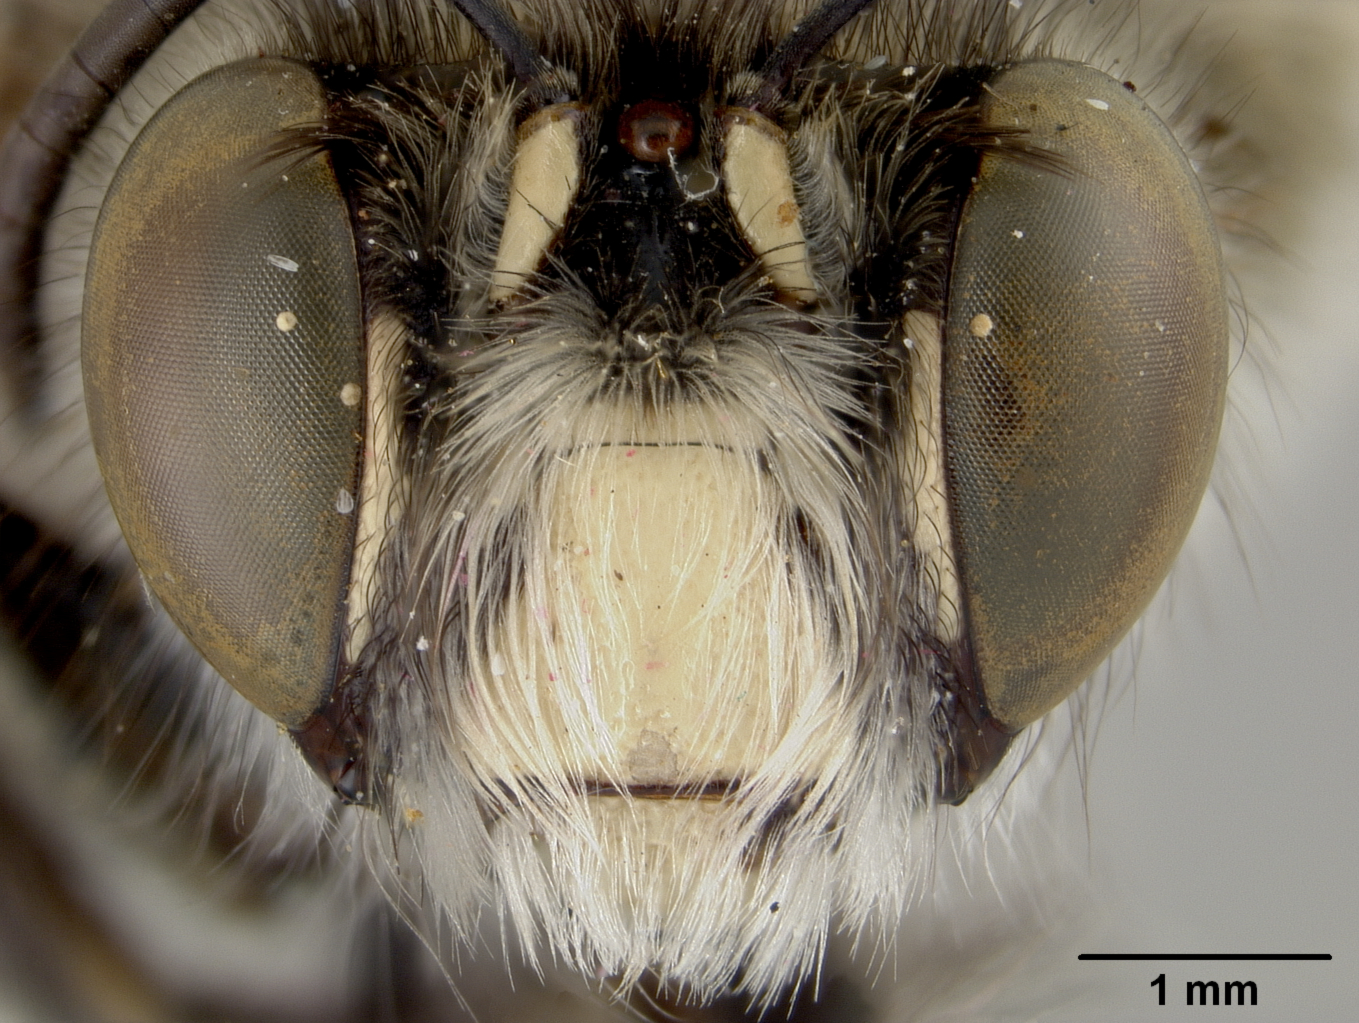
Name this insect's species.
Anthophora leucorhina
